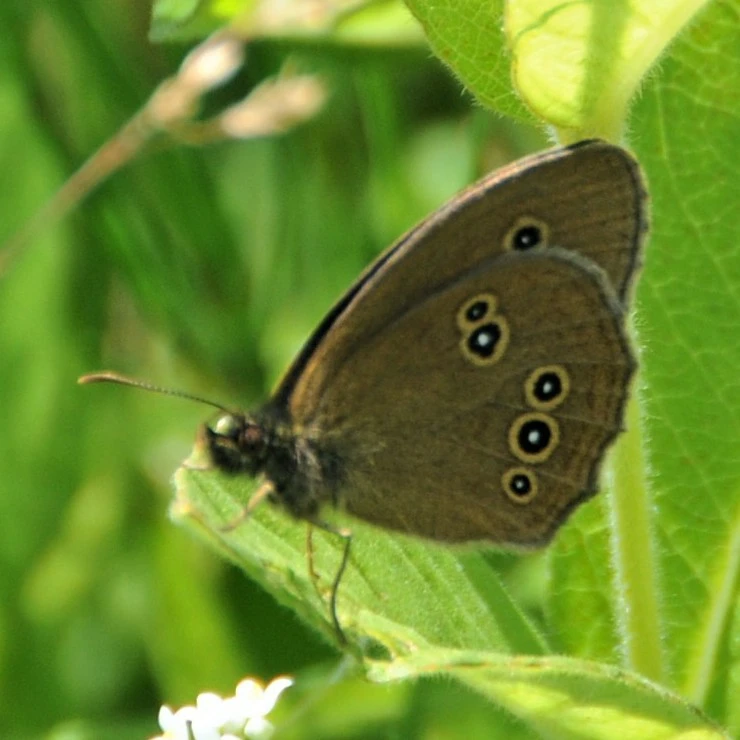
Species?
Aphantopus hyperantus
